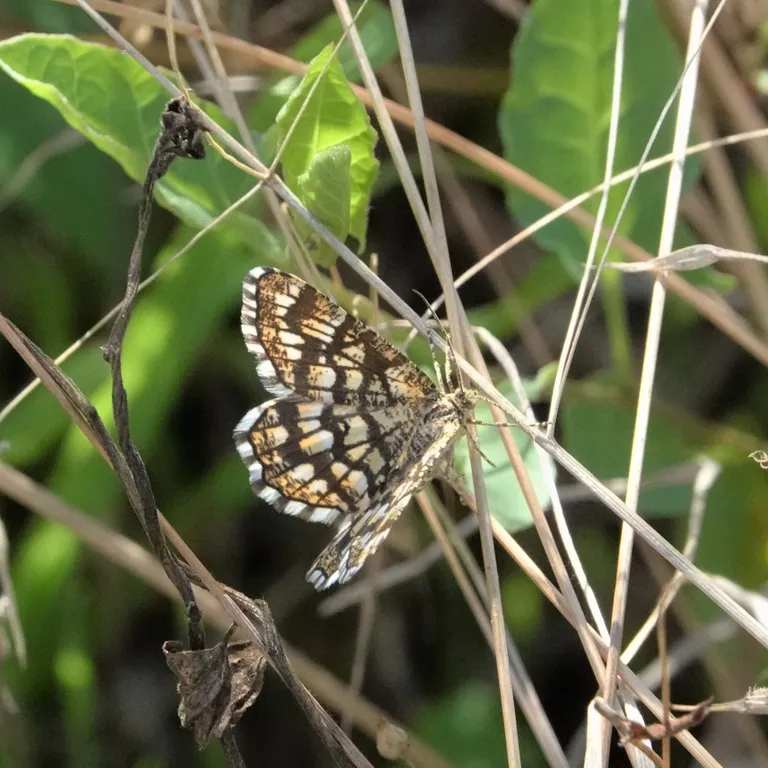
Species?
Chiasmia clathrata
